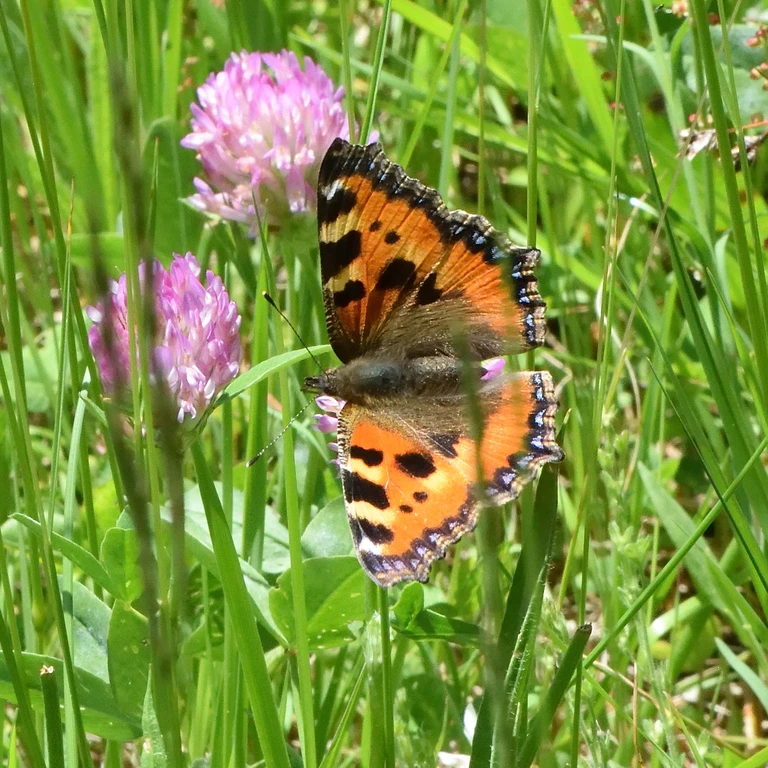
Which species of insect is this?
Aglais urticae
